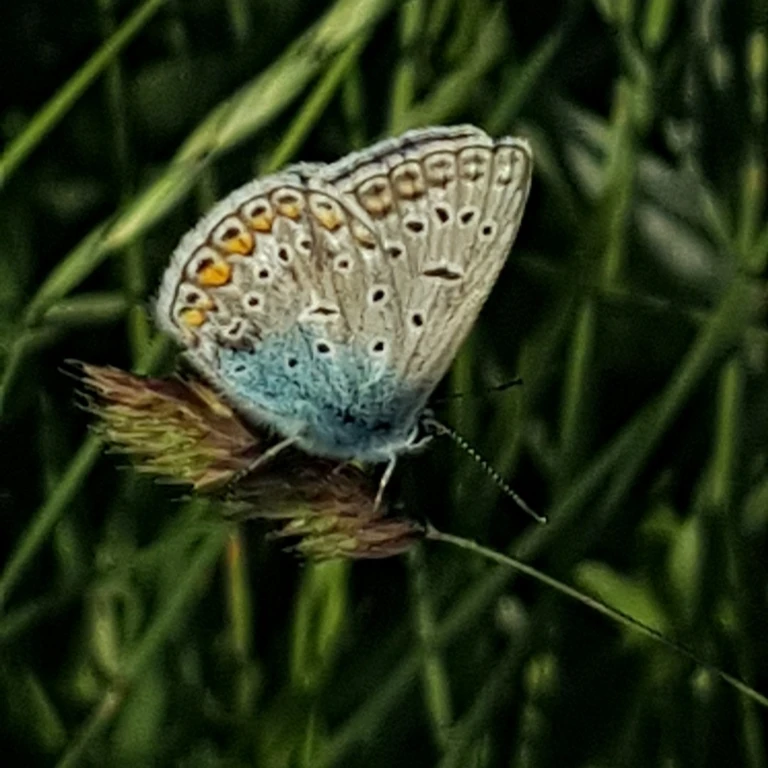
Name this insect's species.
Polyommatus icarus
